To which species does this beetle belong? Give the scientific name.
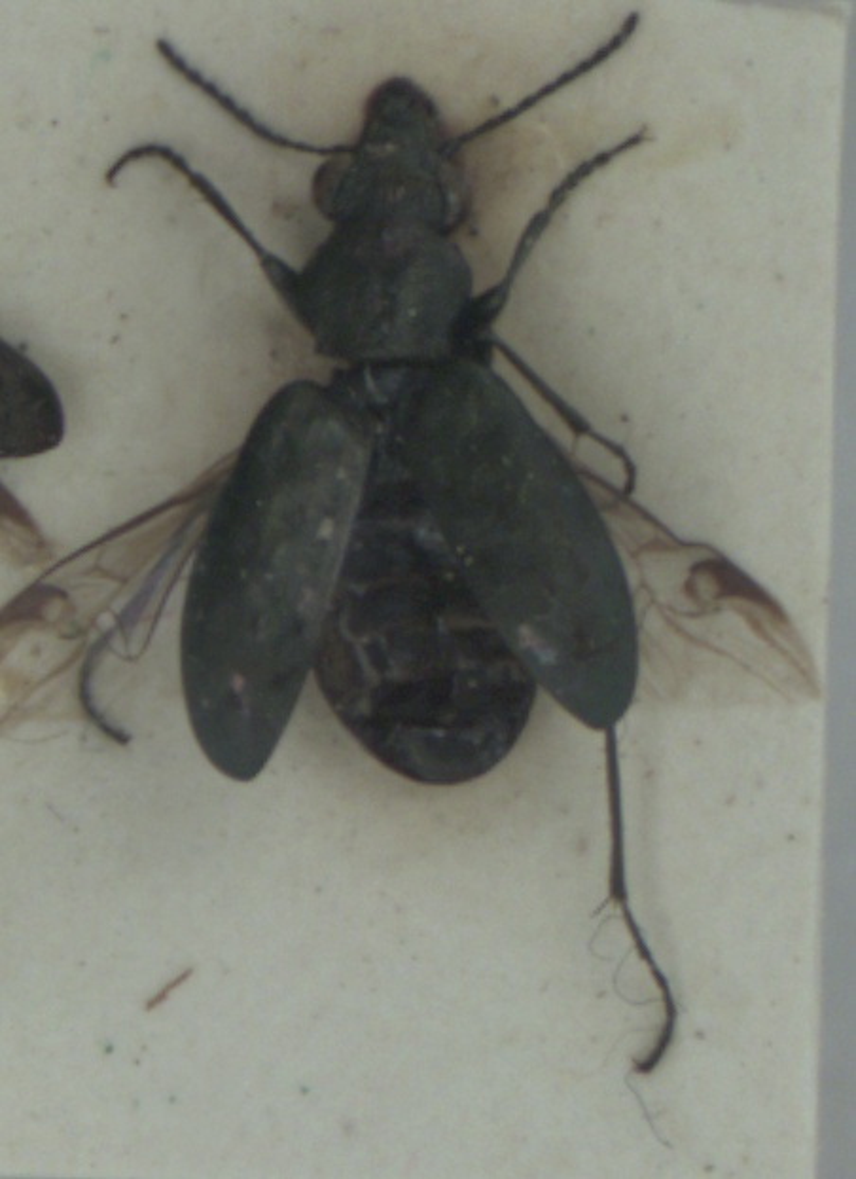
Elaphrus lapponicus
